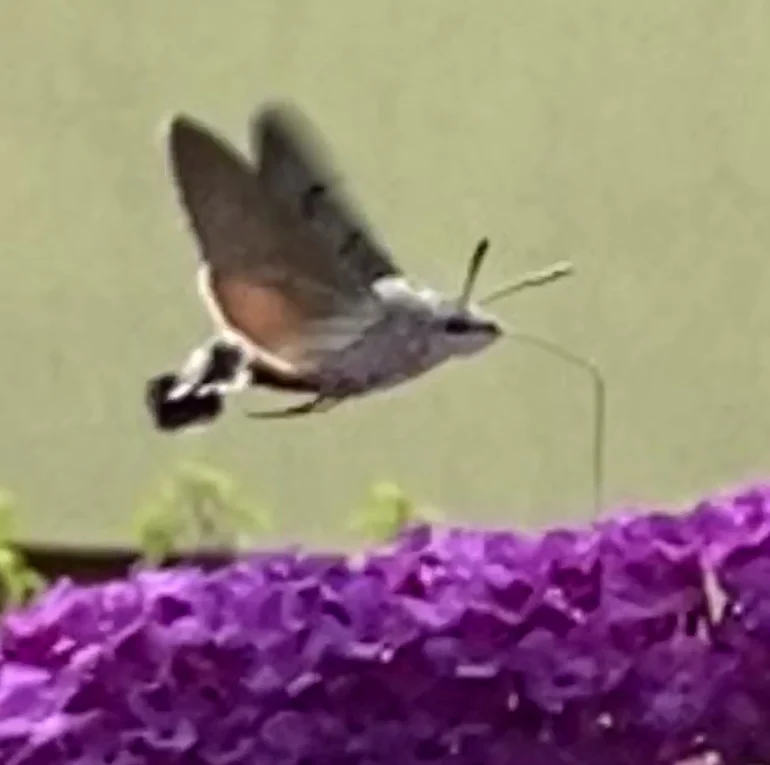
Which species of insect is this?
Macroglossum stellatarum
